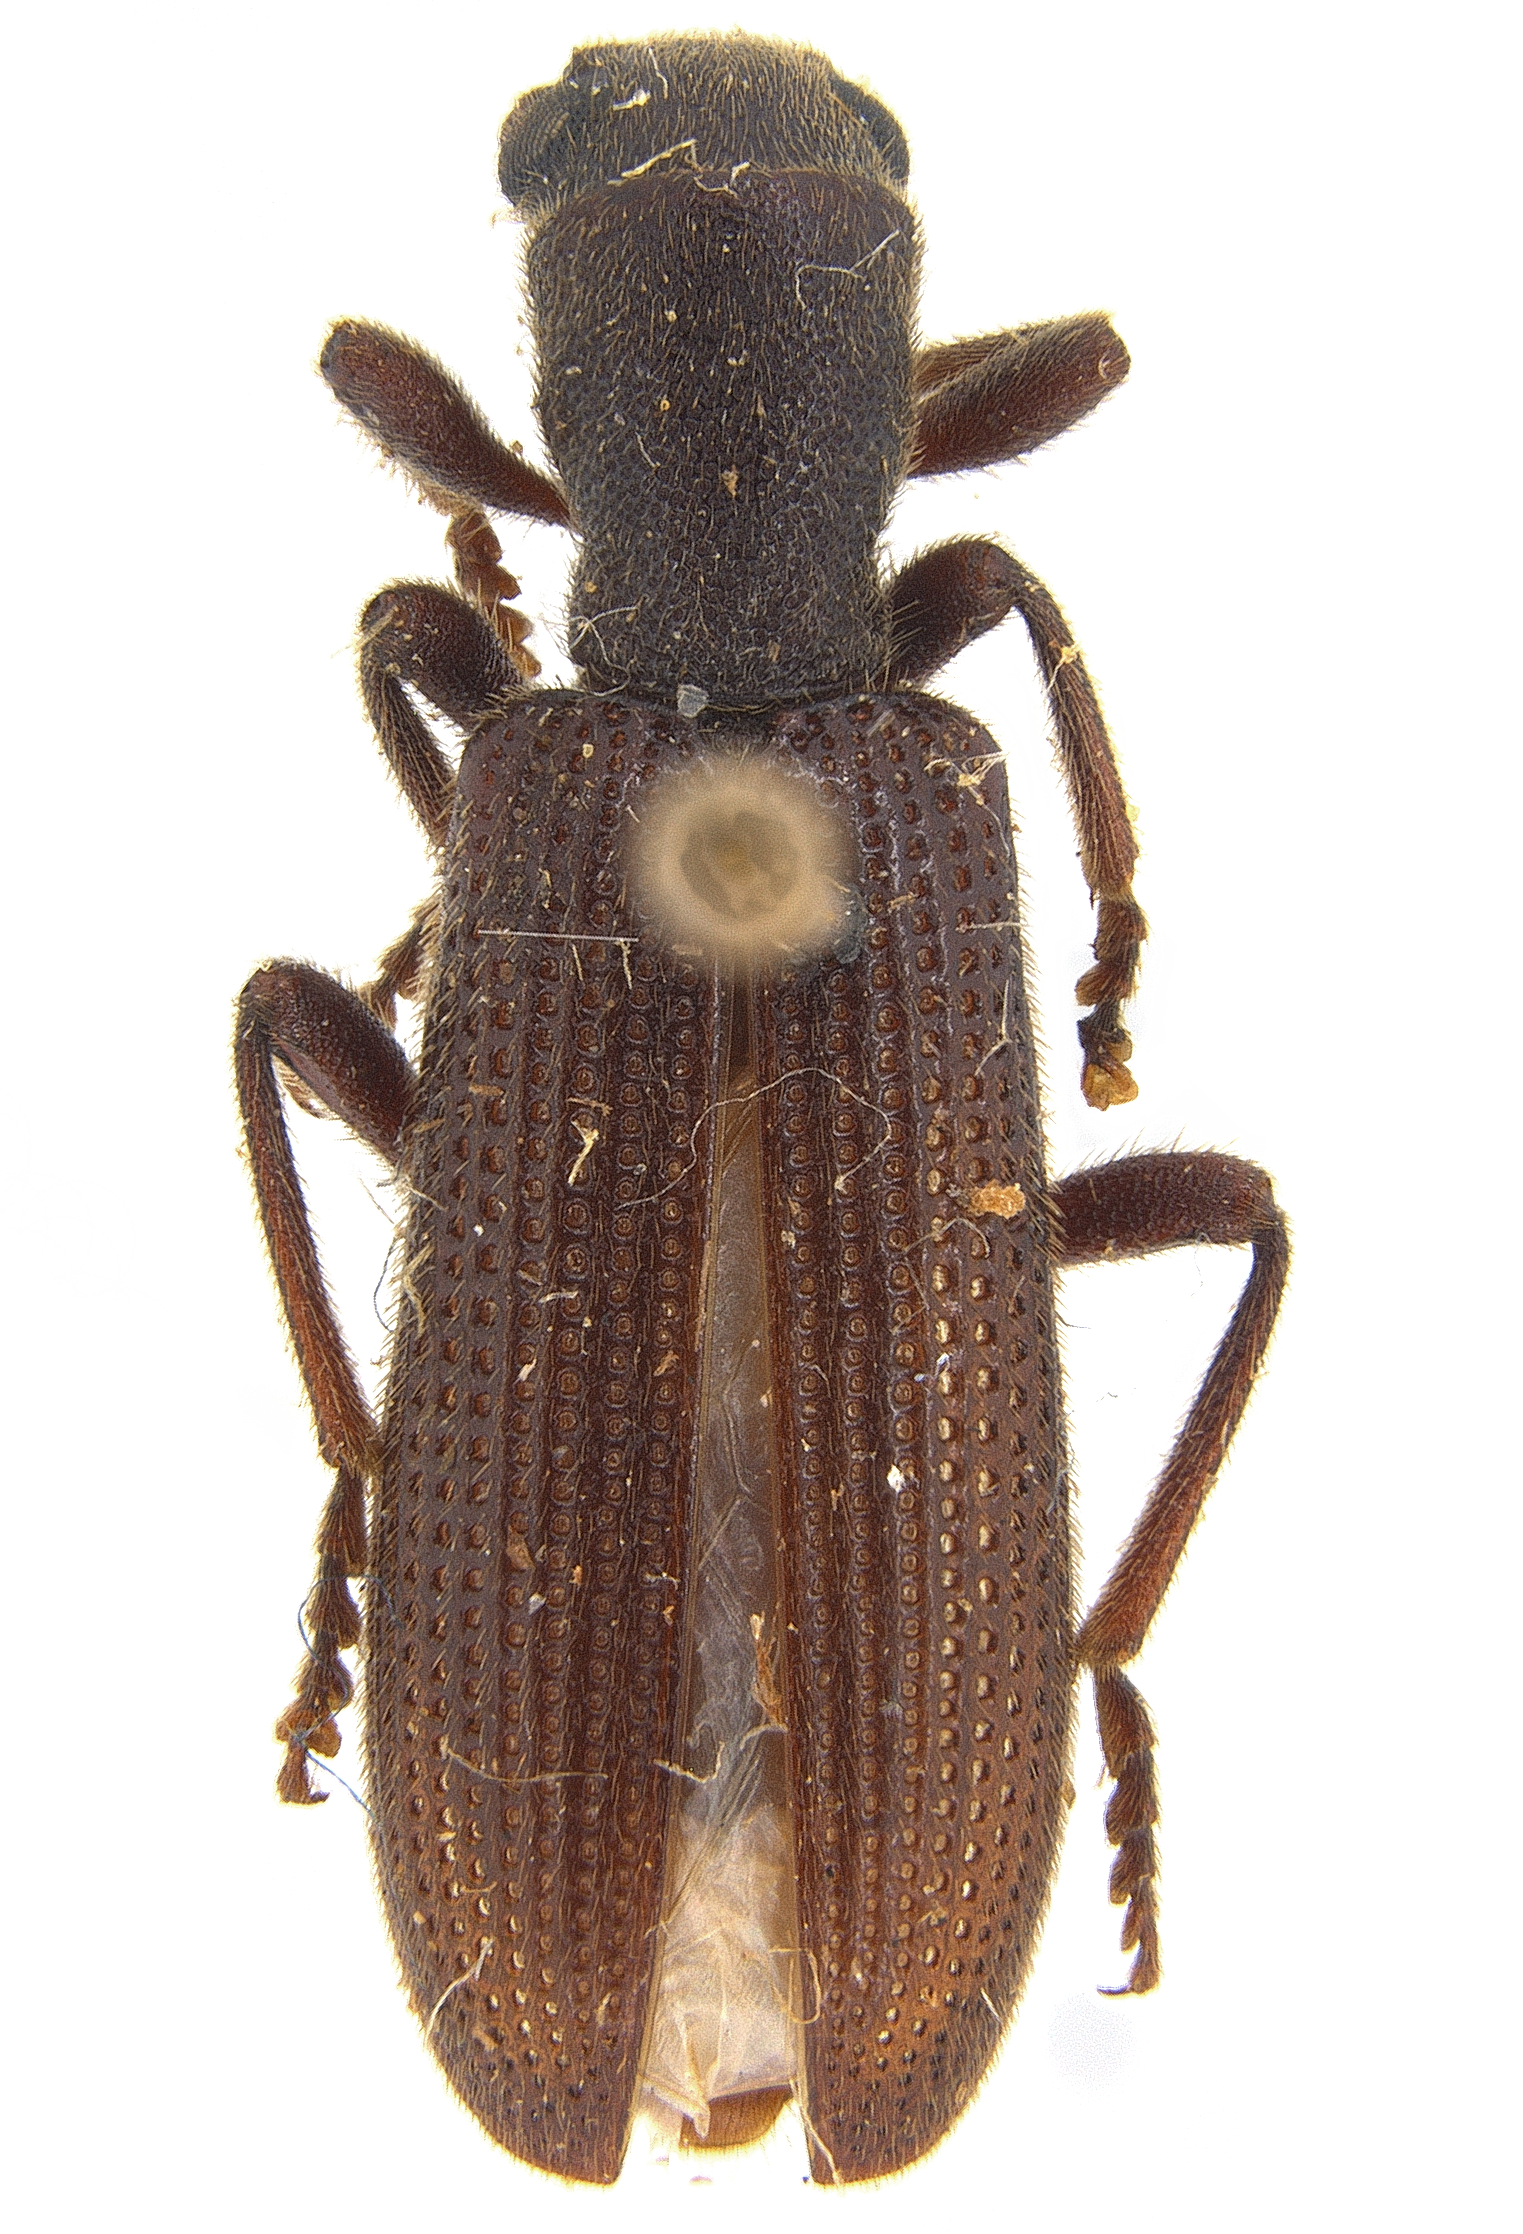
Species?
Lecontella brunnea
